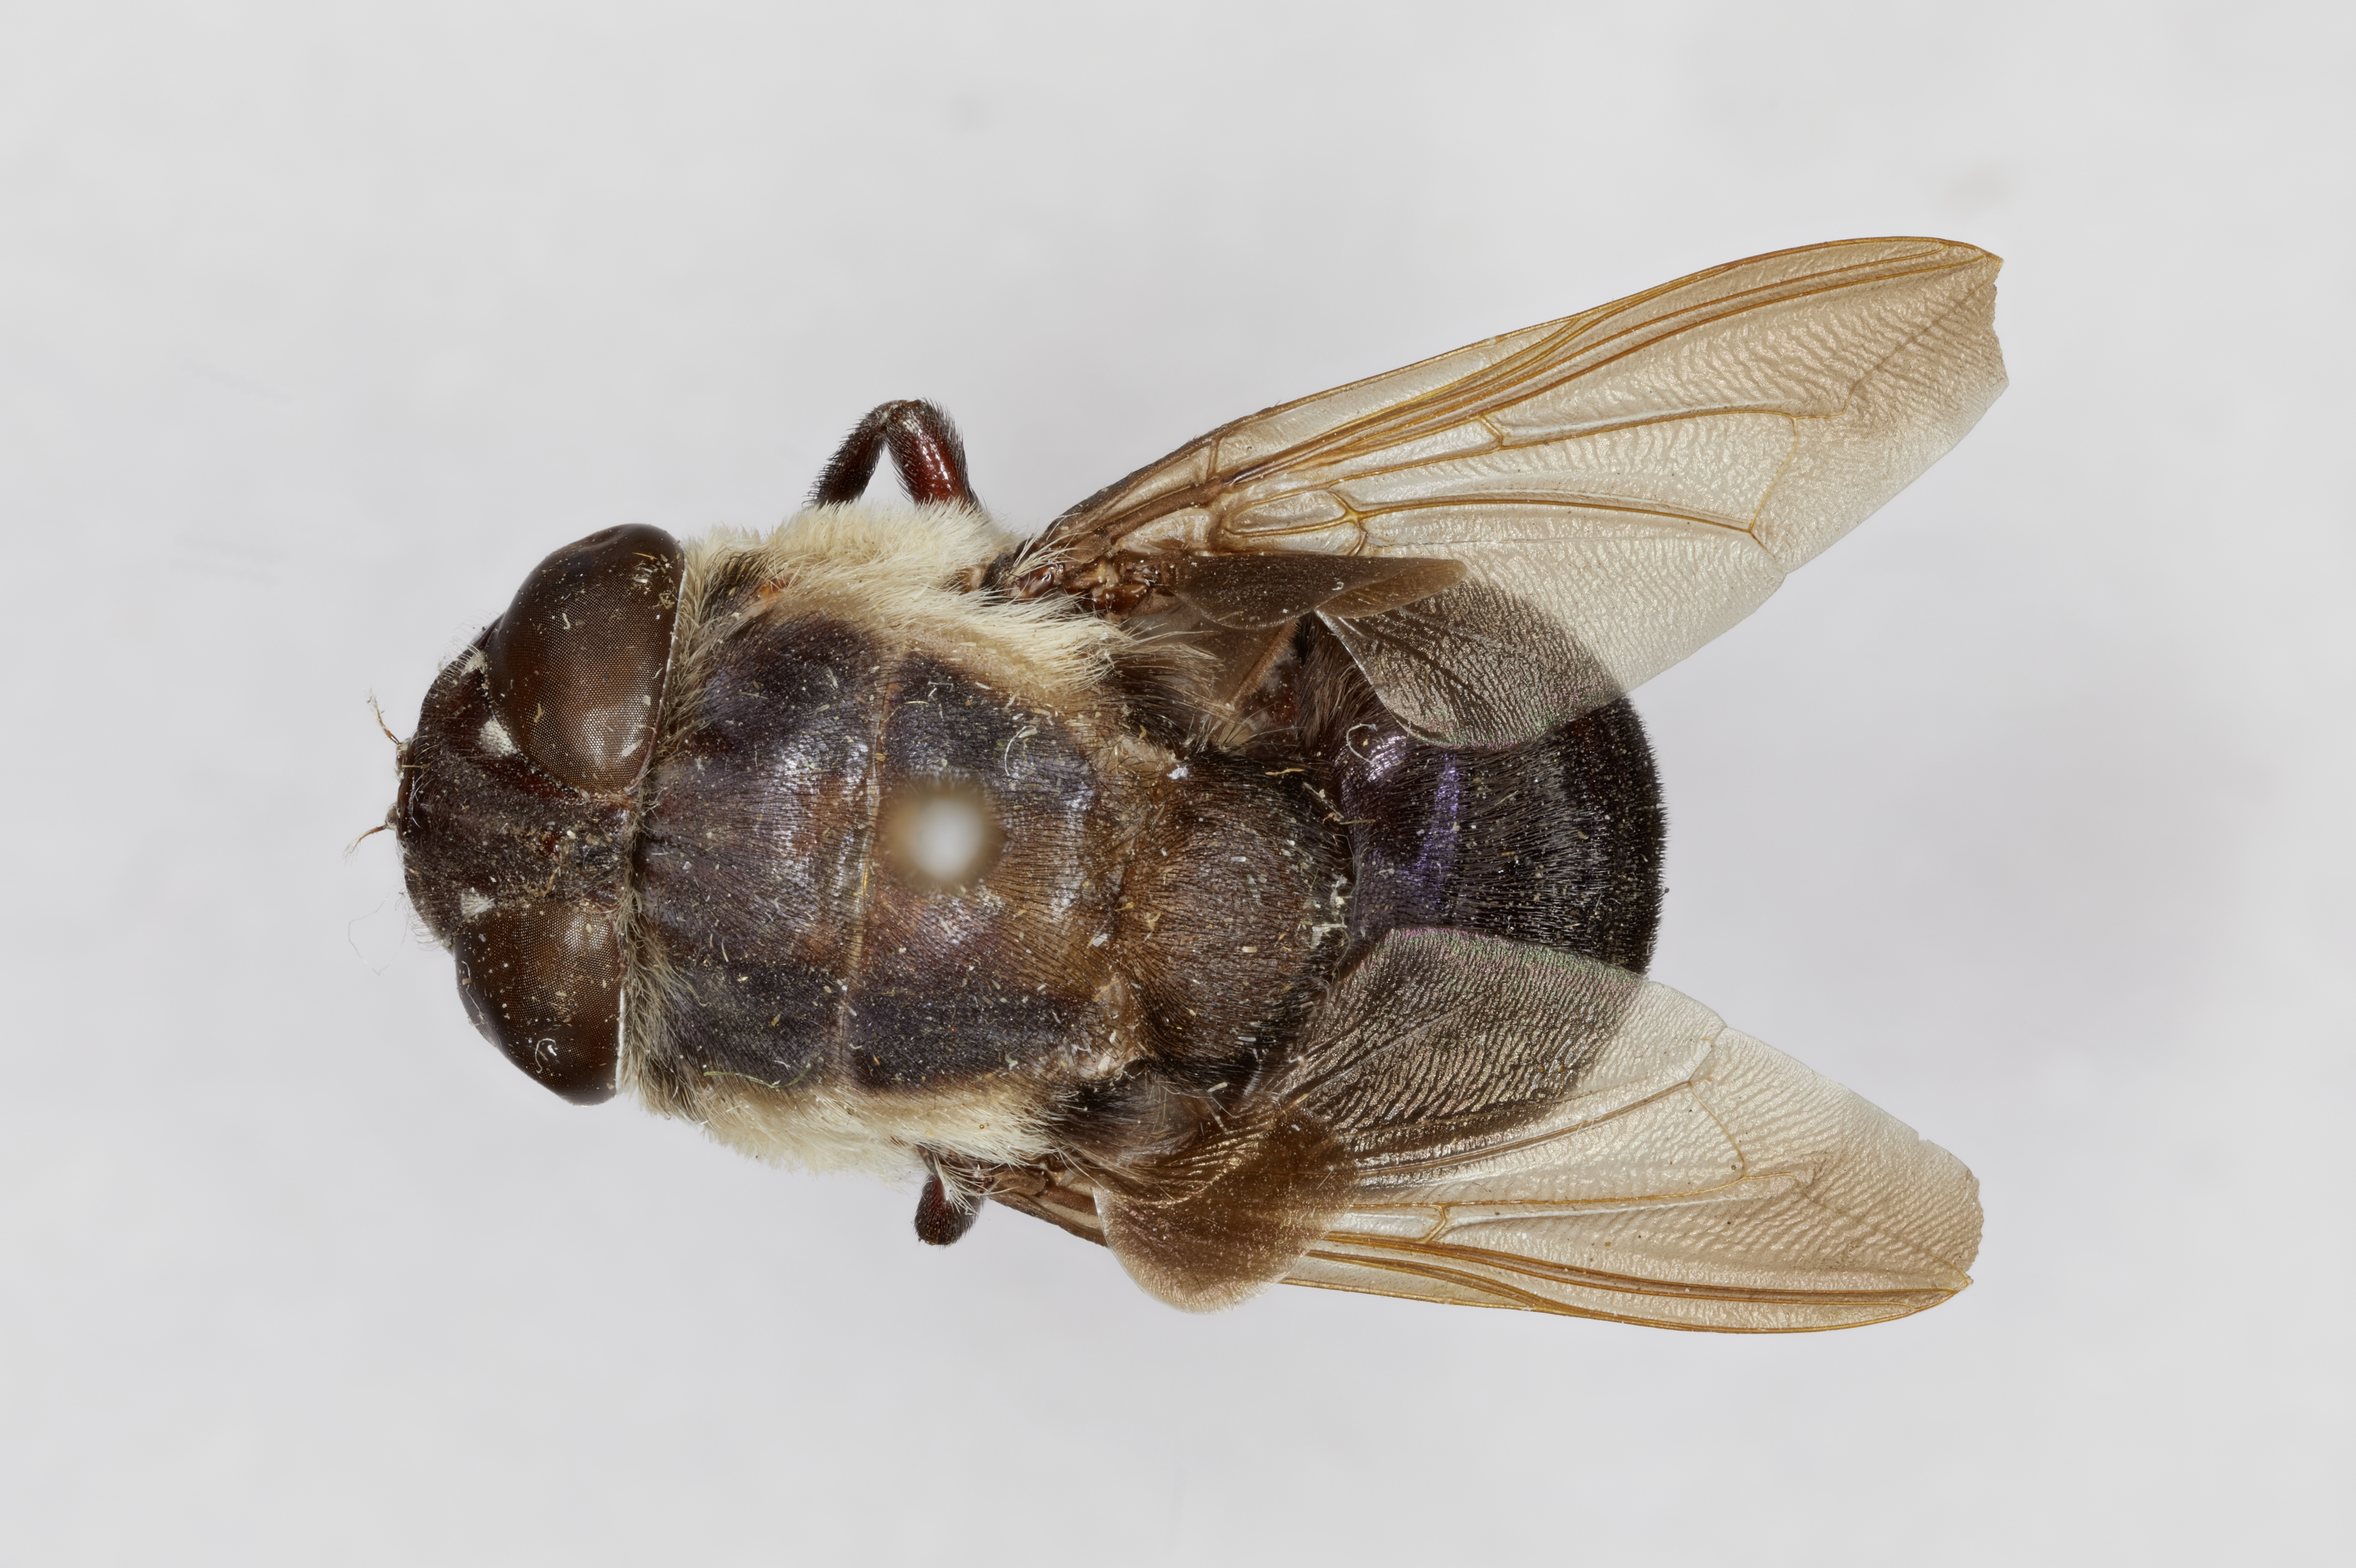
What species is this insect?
Cuterebra angustifrons
